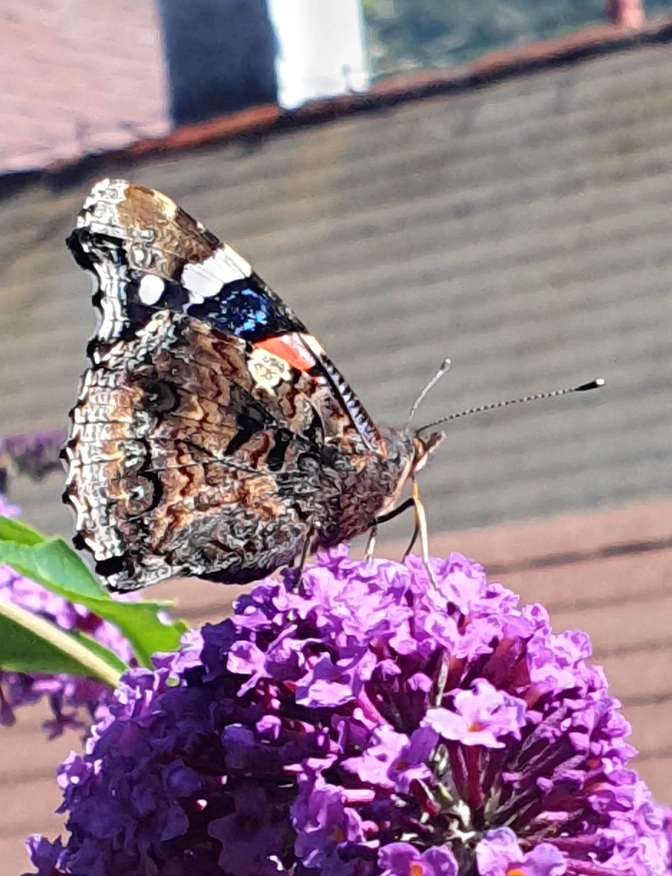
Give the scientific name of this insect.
Vanessa atalanta
